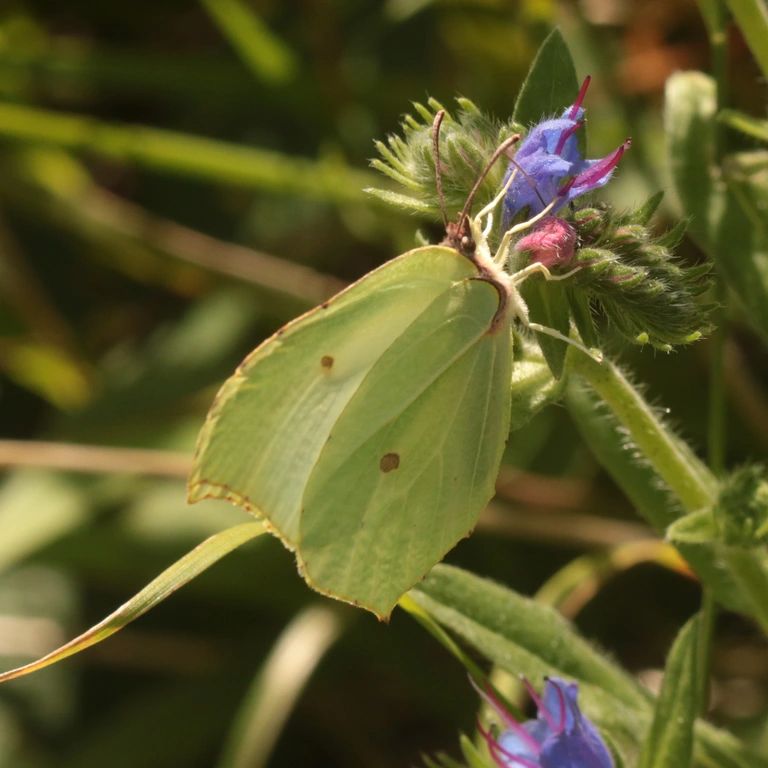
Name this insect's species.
Gonepteryx rhamni
